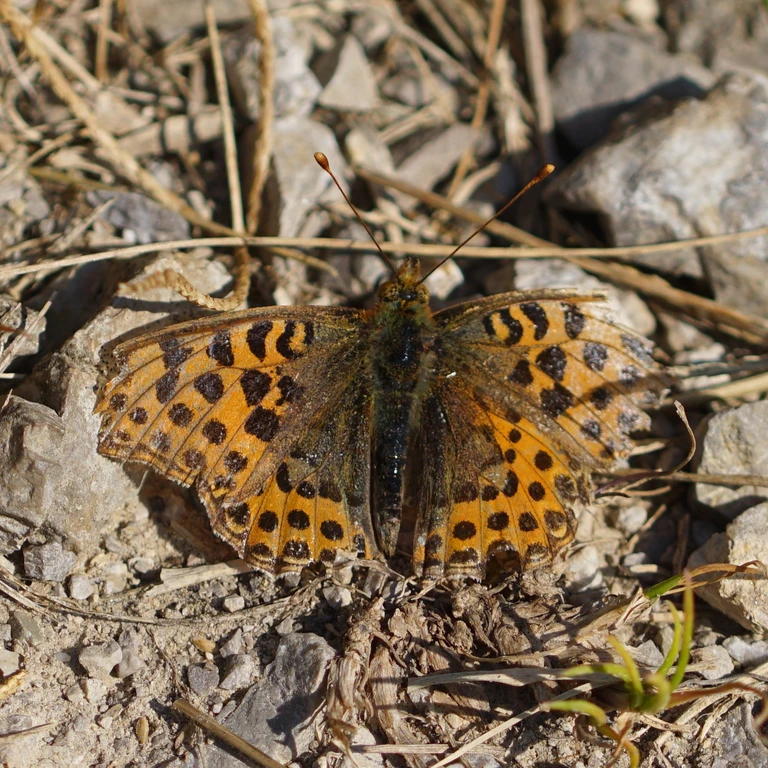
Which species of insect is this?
Issoria lathonia
